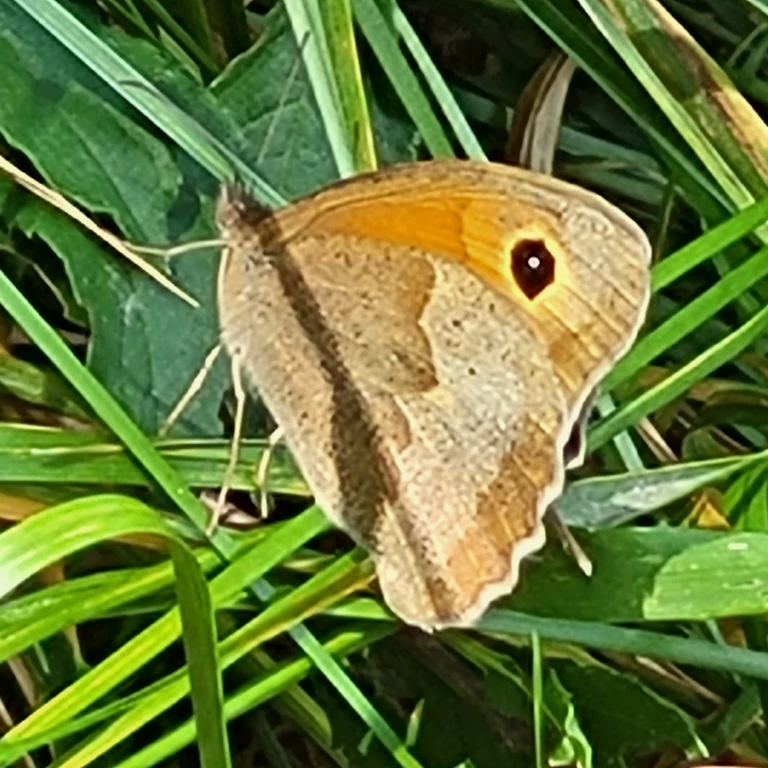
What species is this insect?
Maniola jurtina
